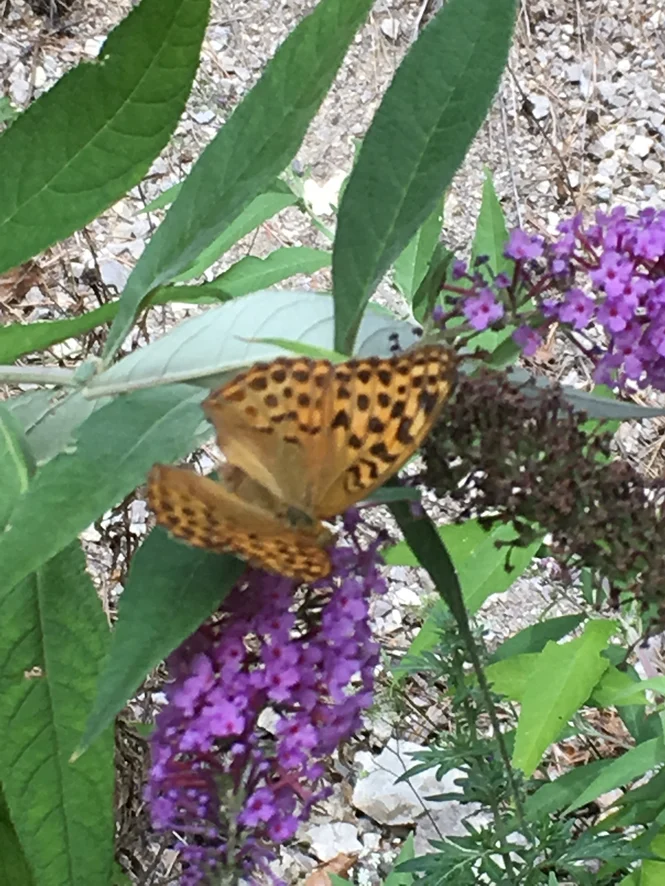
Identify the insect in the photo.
Argynnis paphia
